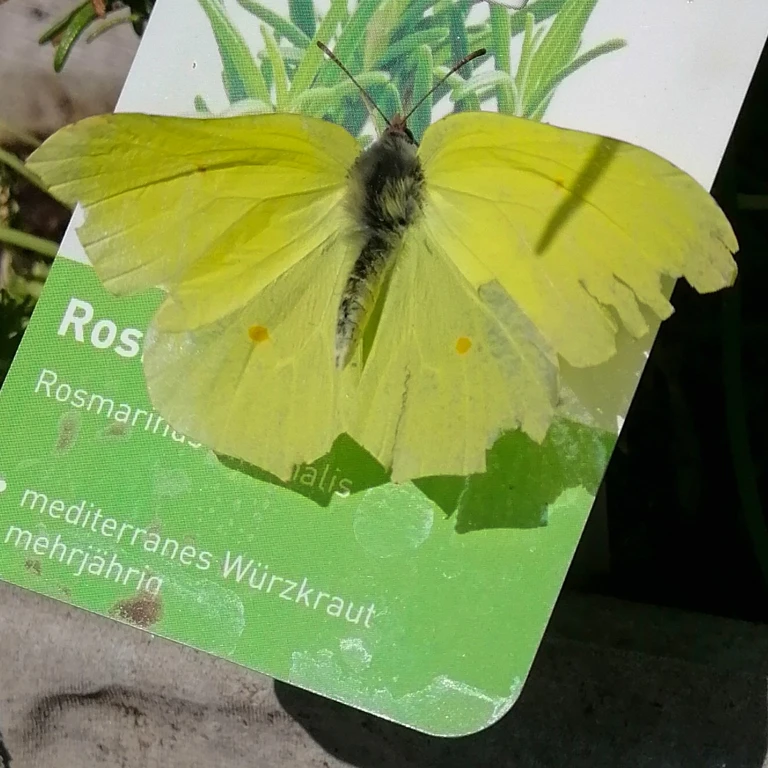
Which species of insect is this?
Gonepteryx rhamni
